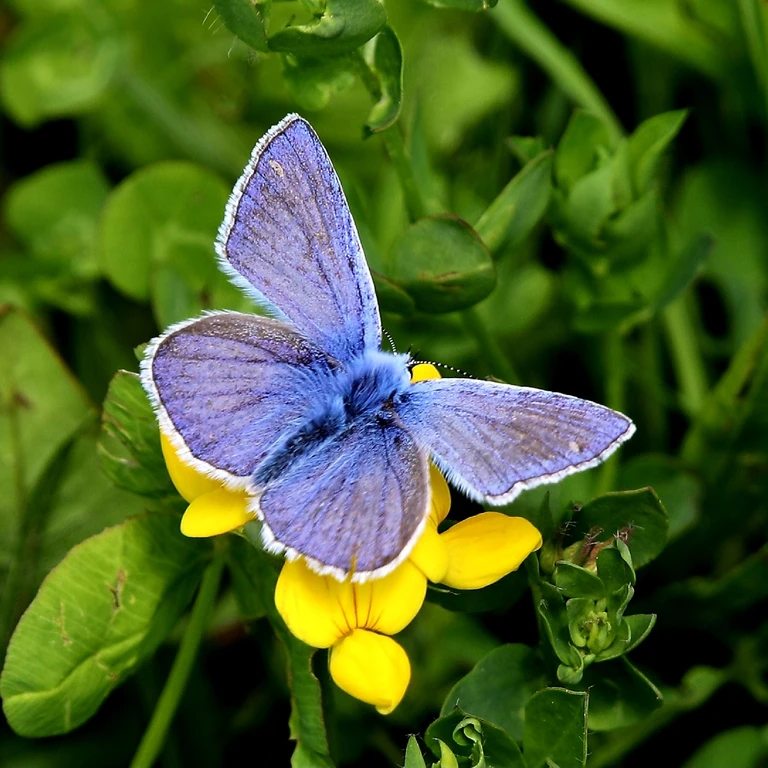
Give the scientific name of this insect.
Polyommatus icarus
